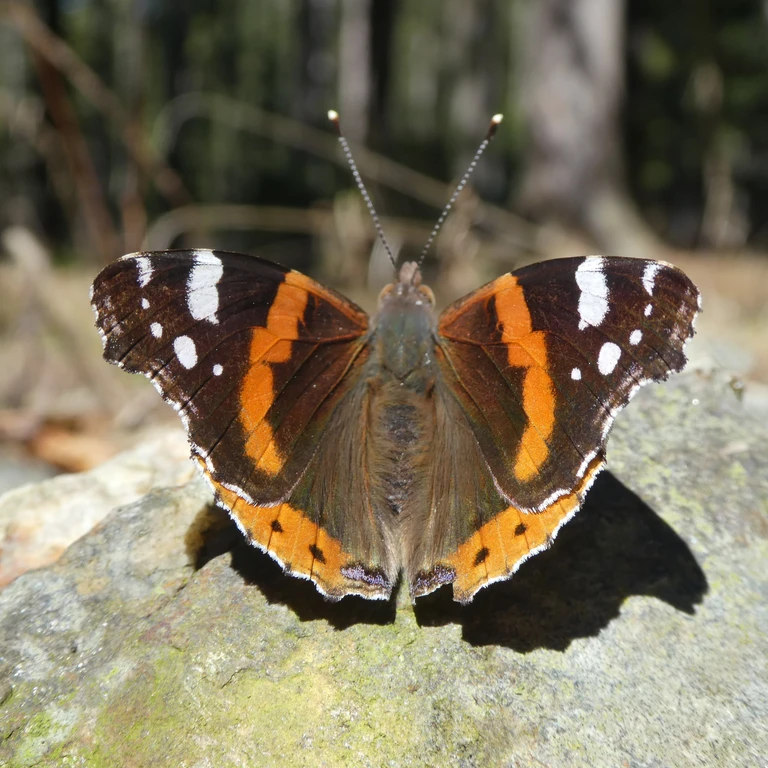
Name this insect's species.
Vanessa atalanta
